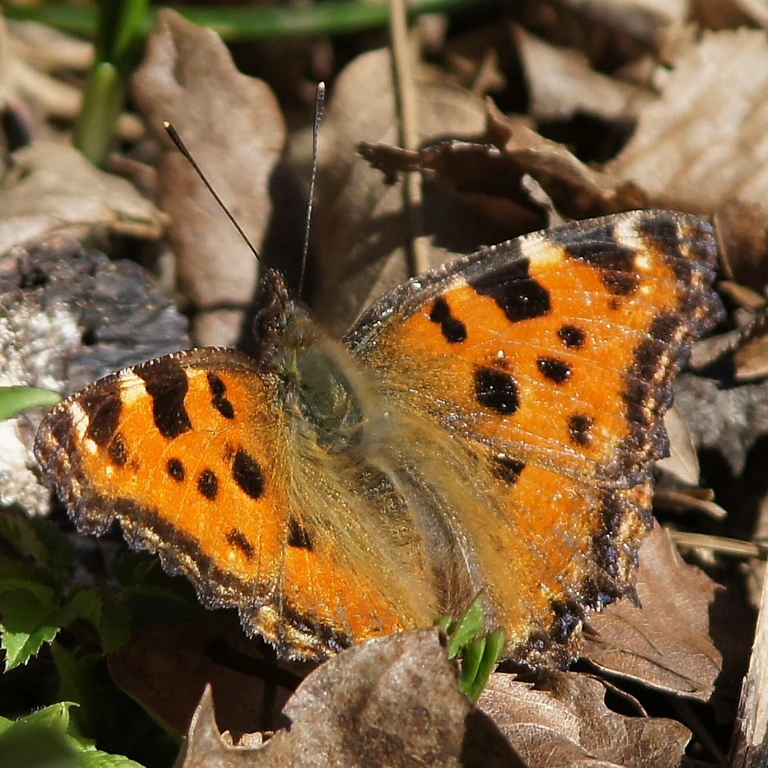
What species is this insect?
Nymphalis polychloros
